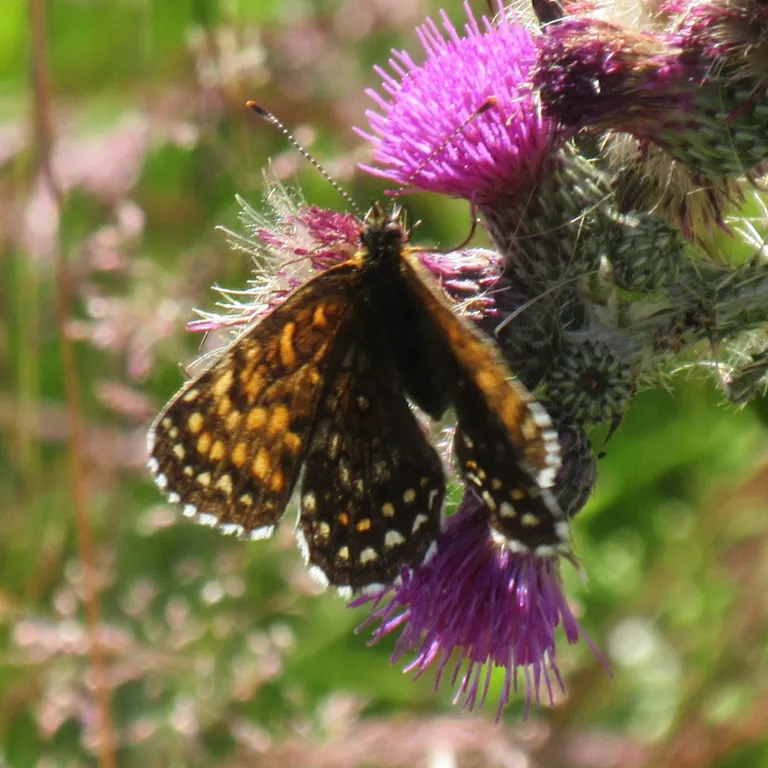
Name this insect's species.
Melitaea diamina
